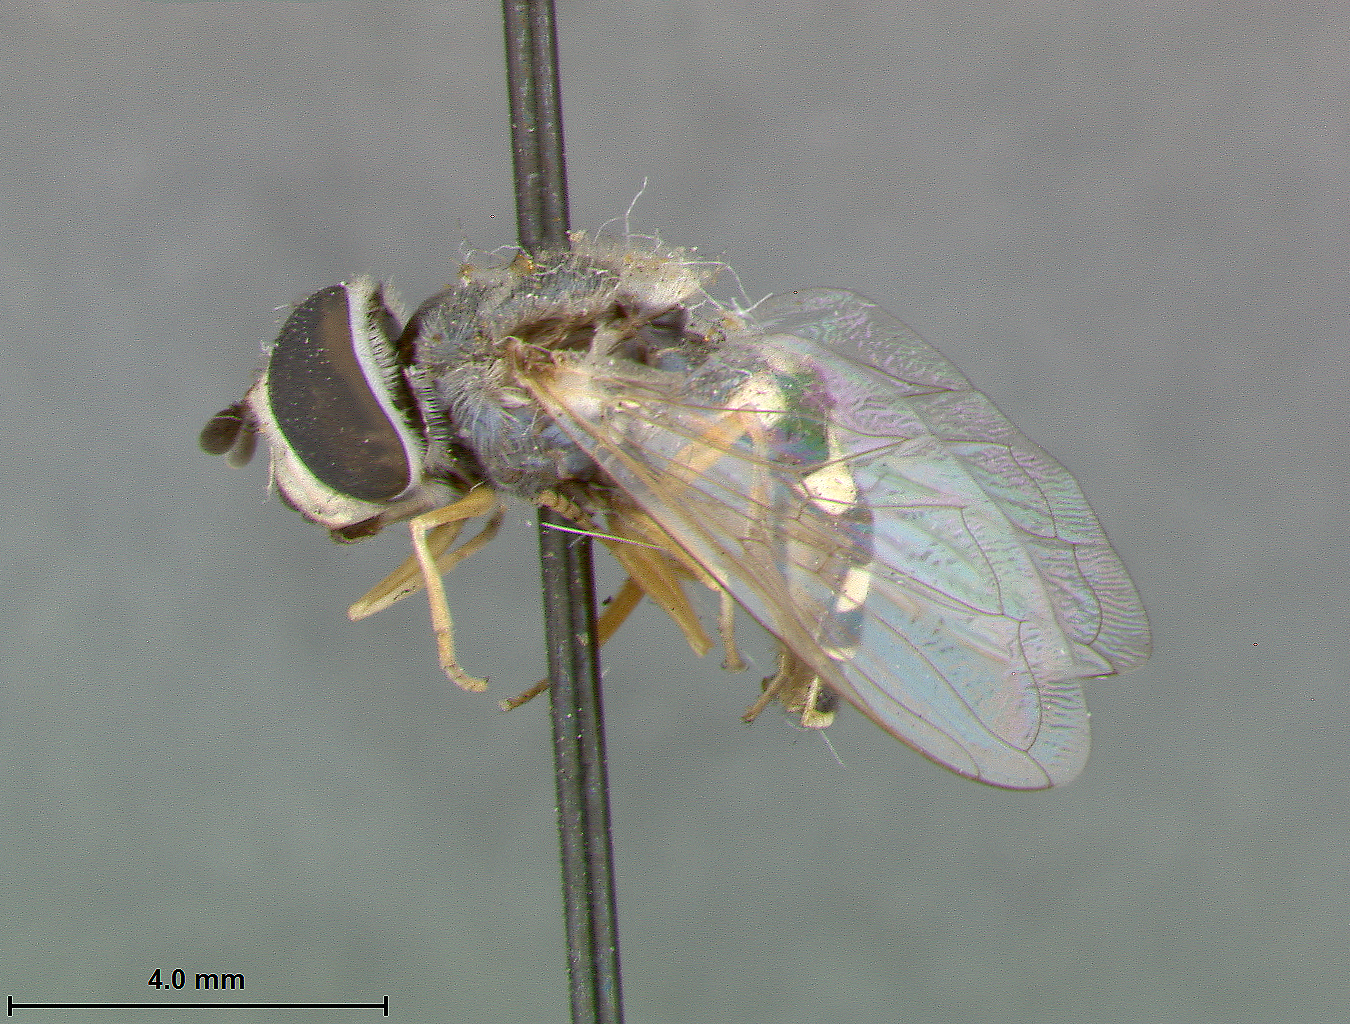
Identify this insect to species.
Eupeodes braggii
